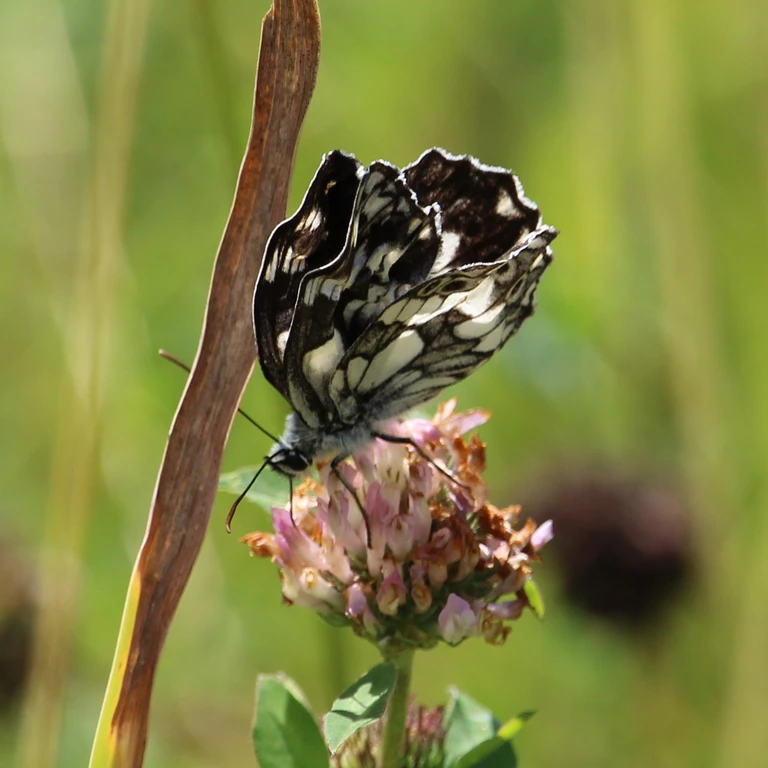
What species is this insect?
Melanargia galathea
